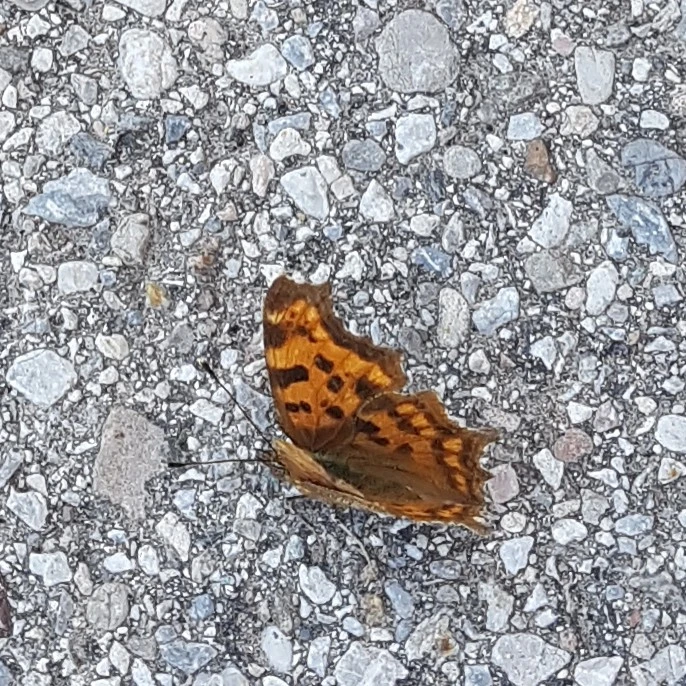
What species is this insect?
Polygonia c-album
